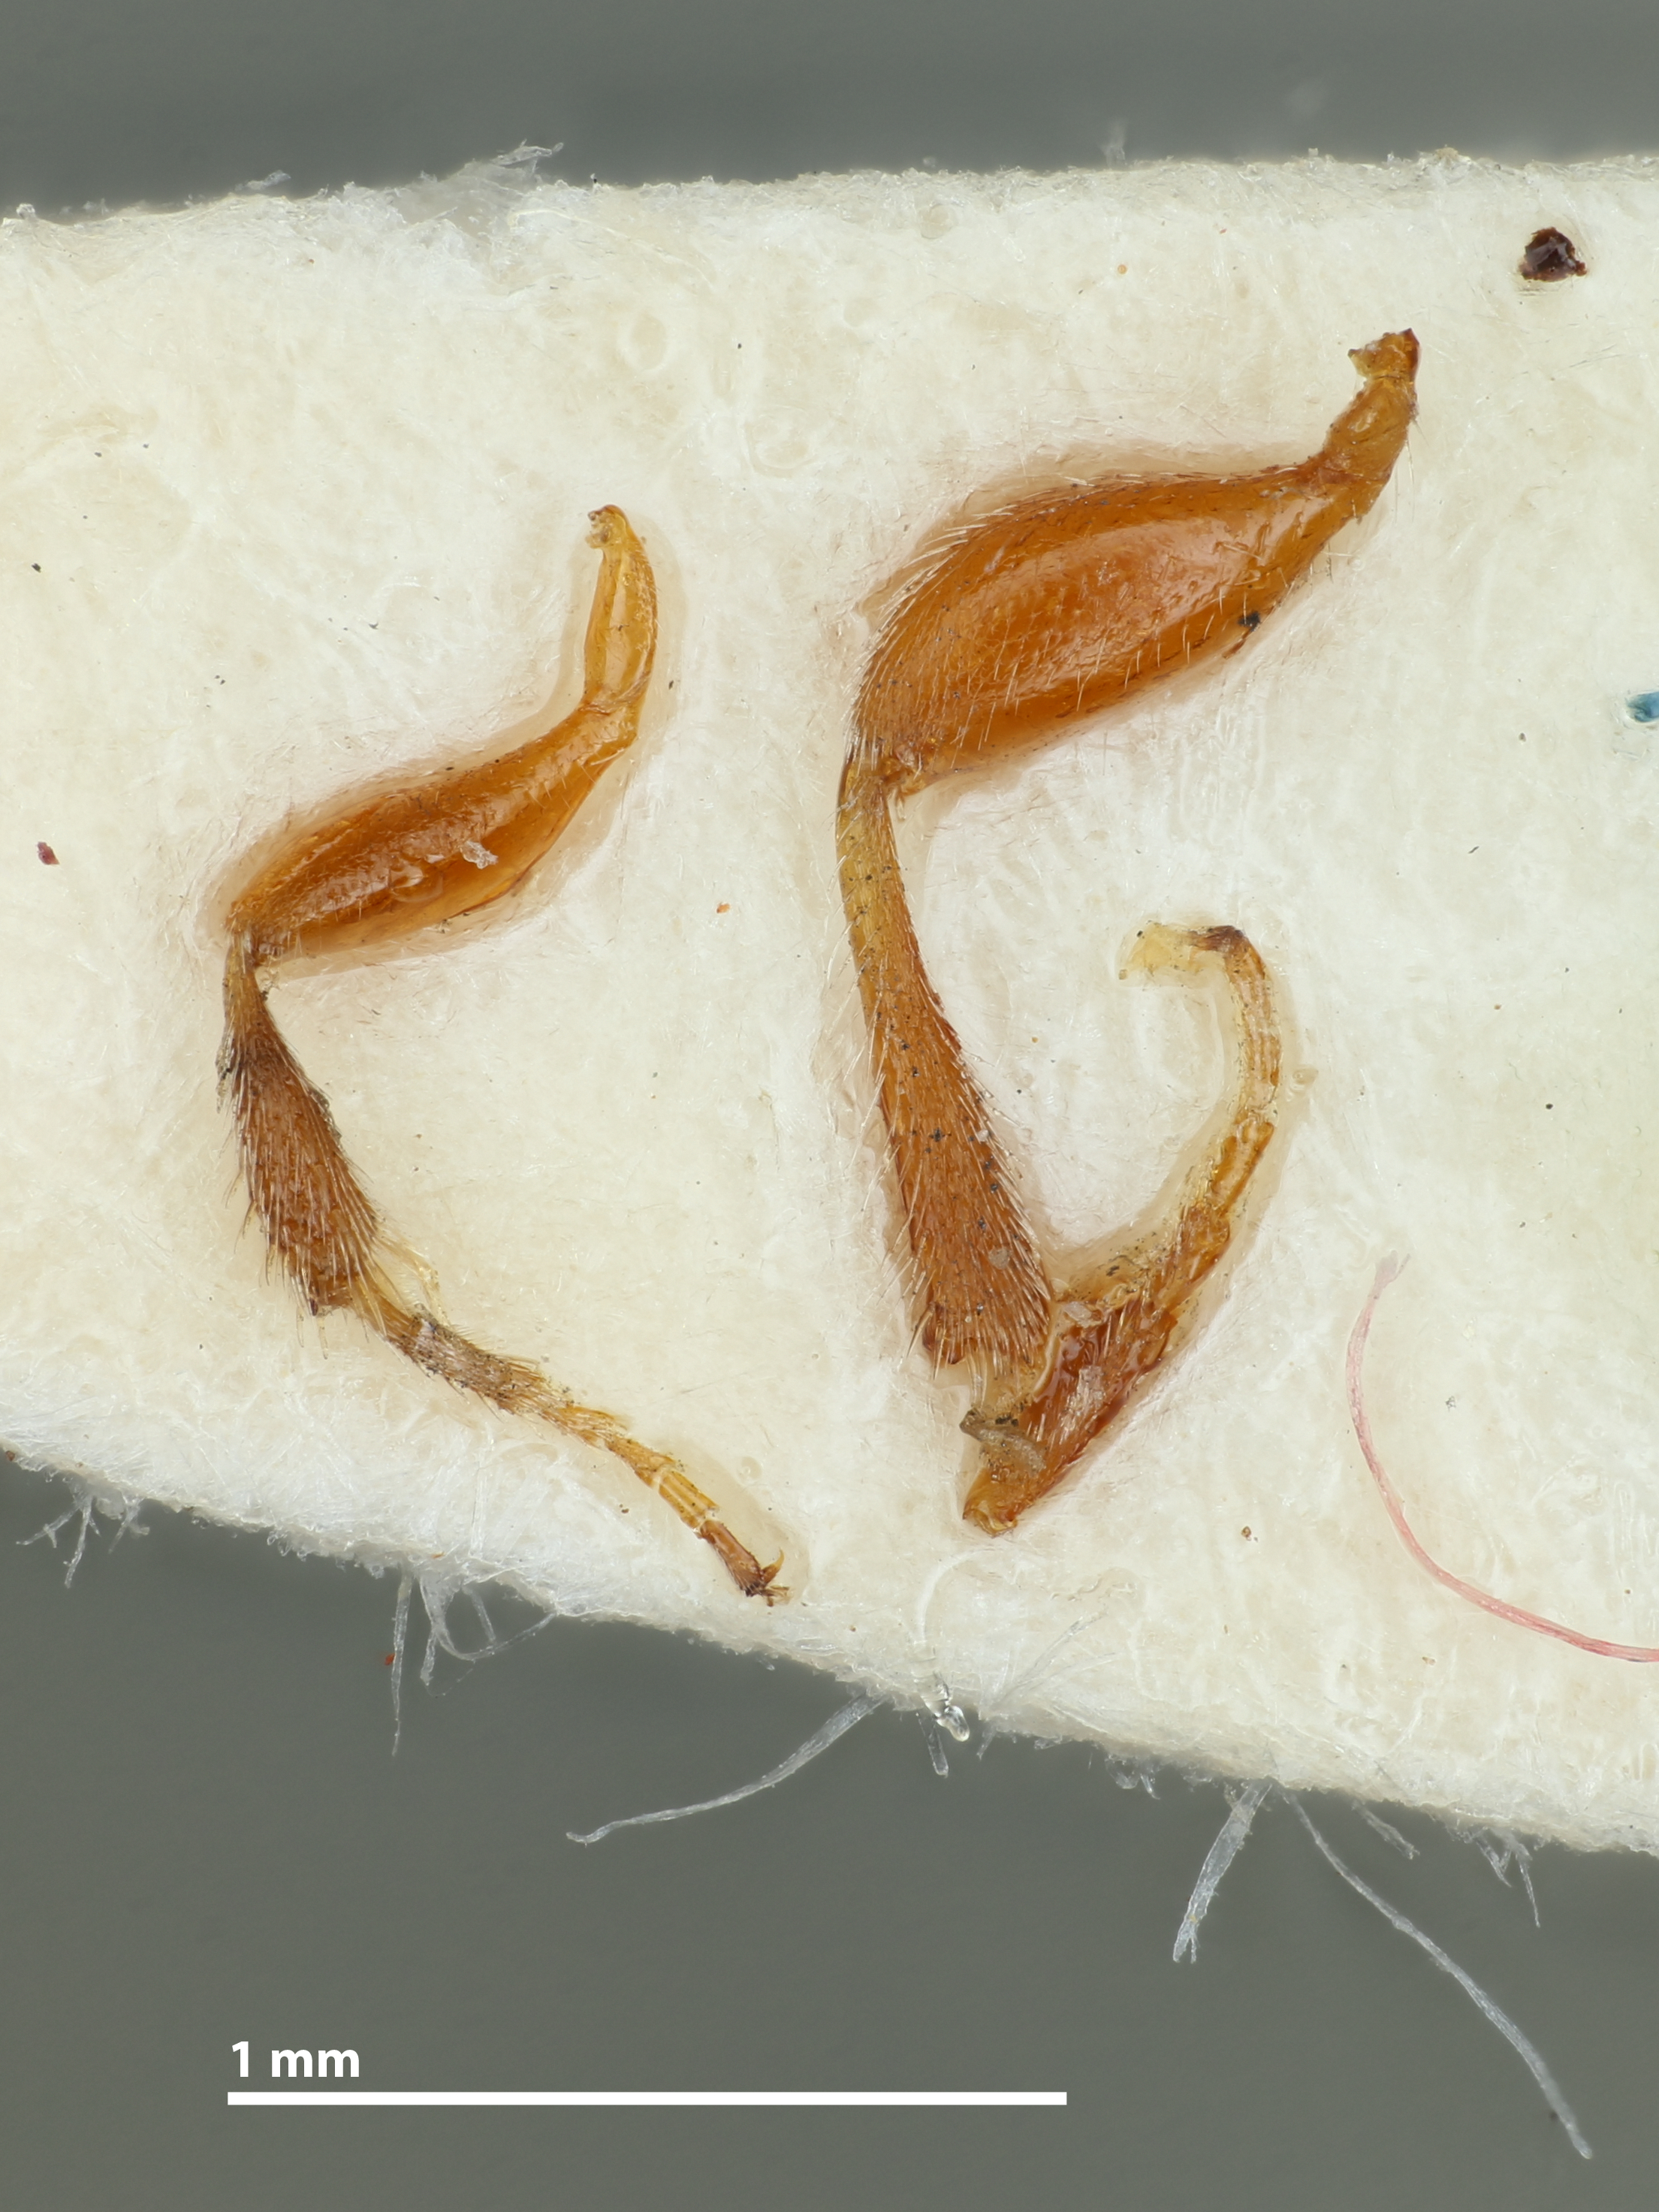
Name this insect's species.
Teleas terricola
